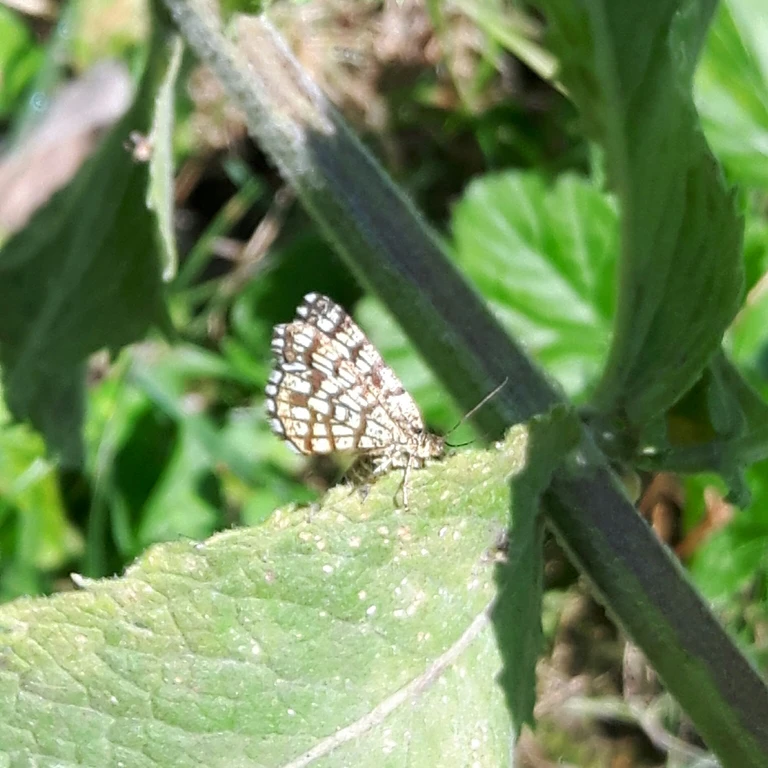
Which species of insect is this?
Chiasmia clathrata
